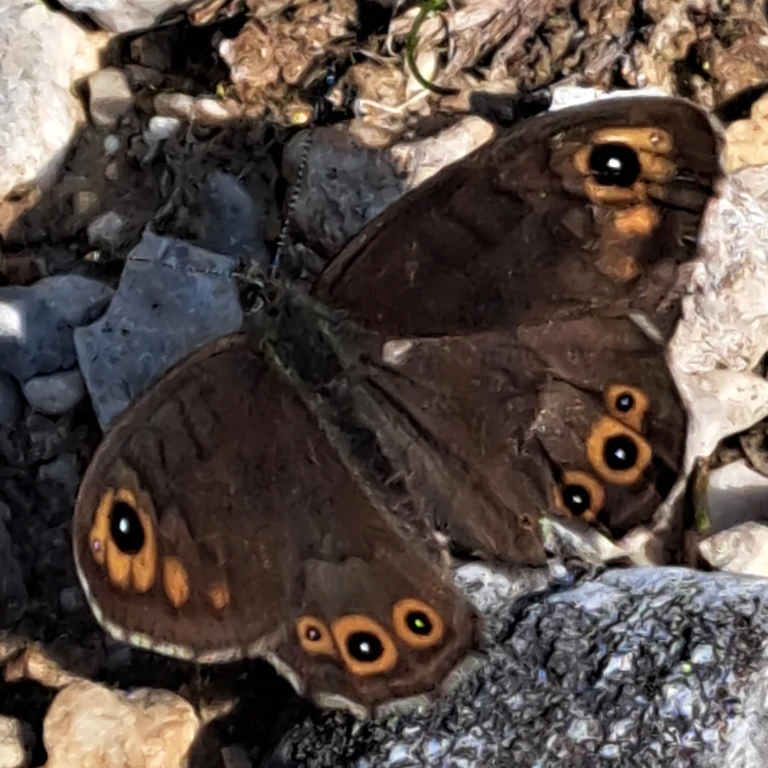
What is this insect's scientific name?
Lasiommata petropolitana (also Pararge petropolitana)
